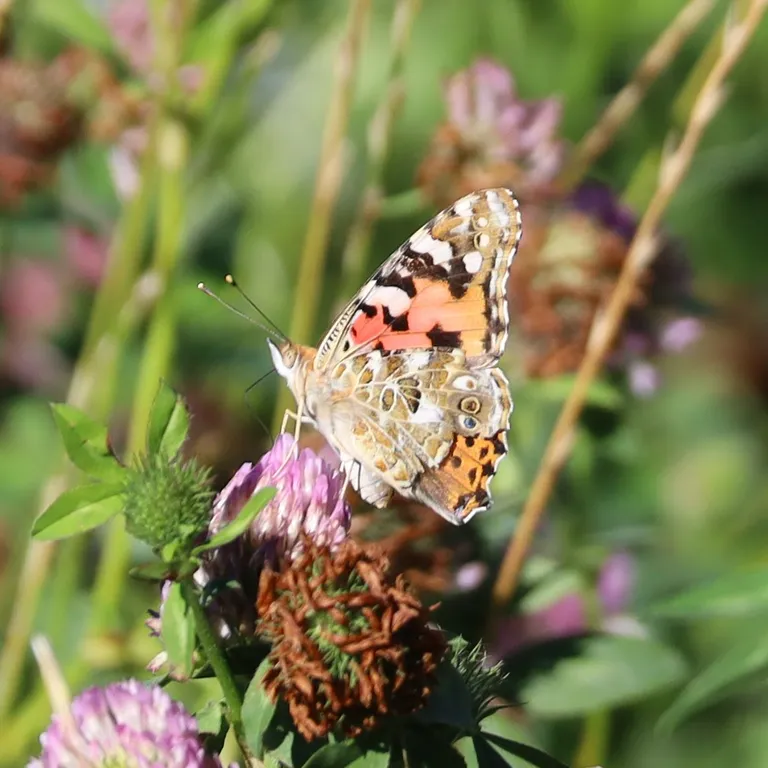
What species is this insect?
Vanessa cardui
